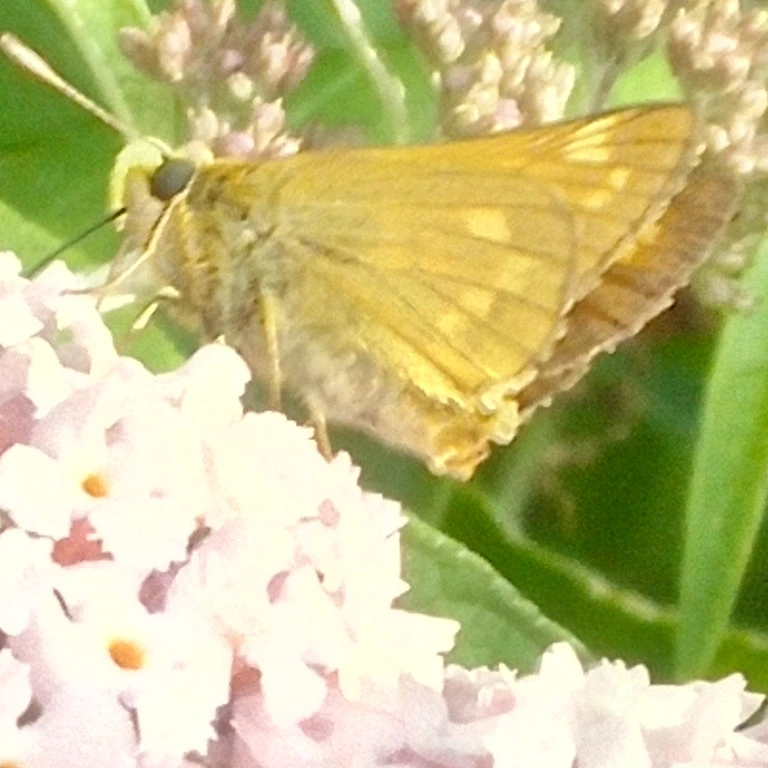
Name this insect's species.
Ochlodes sylvanus (also Ochlodes venata)
